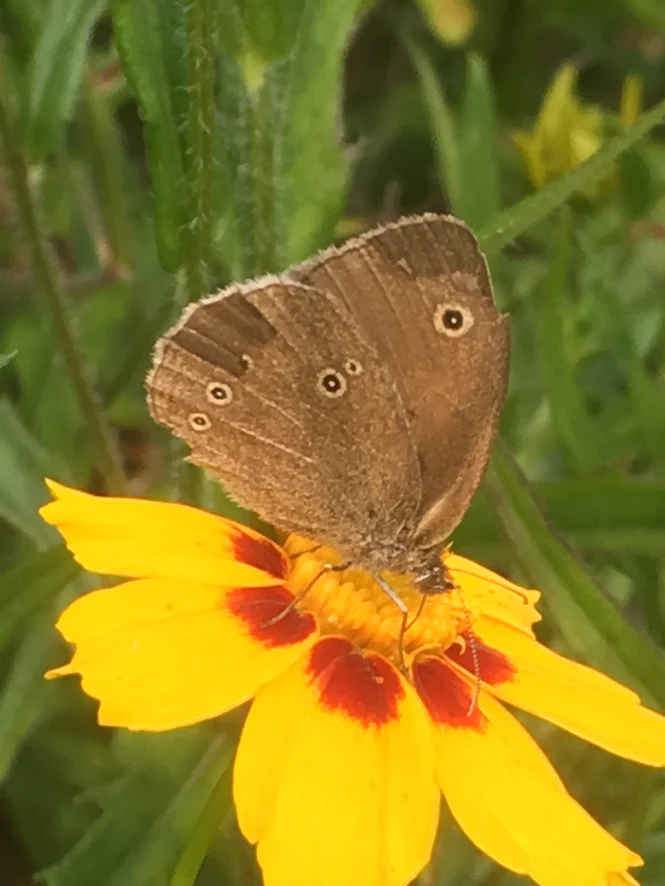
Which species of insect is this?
Aphantopus hyperantus
